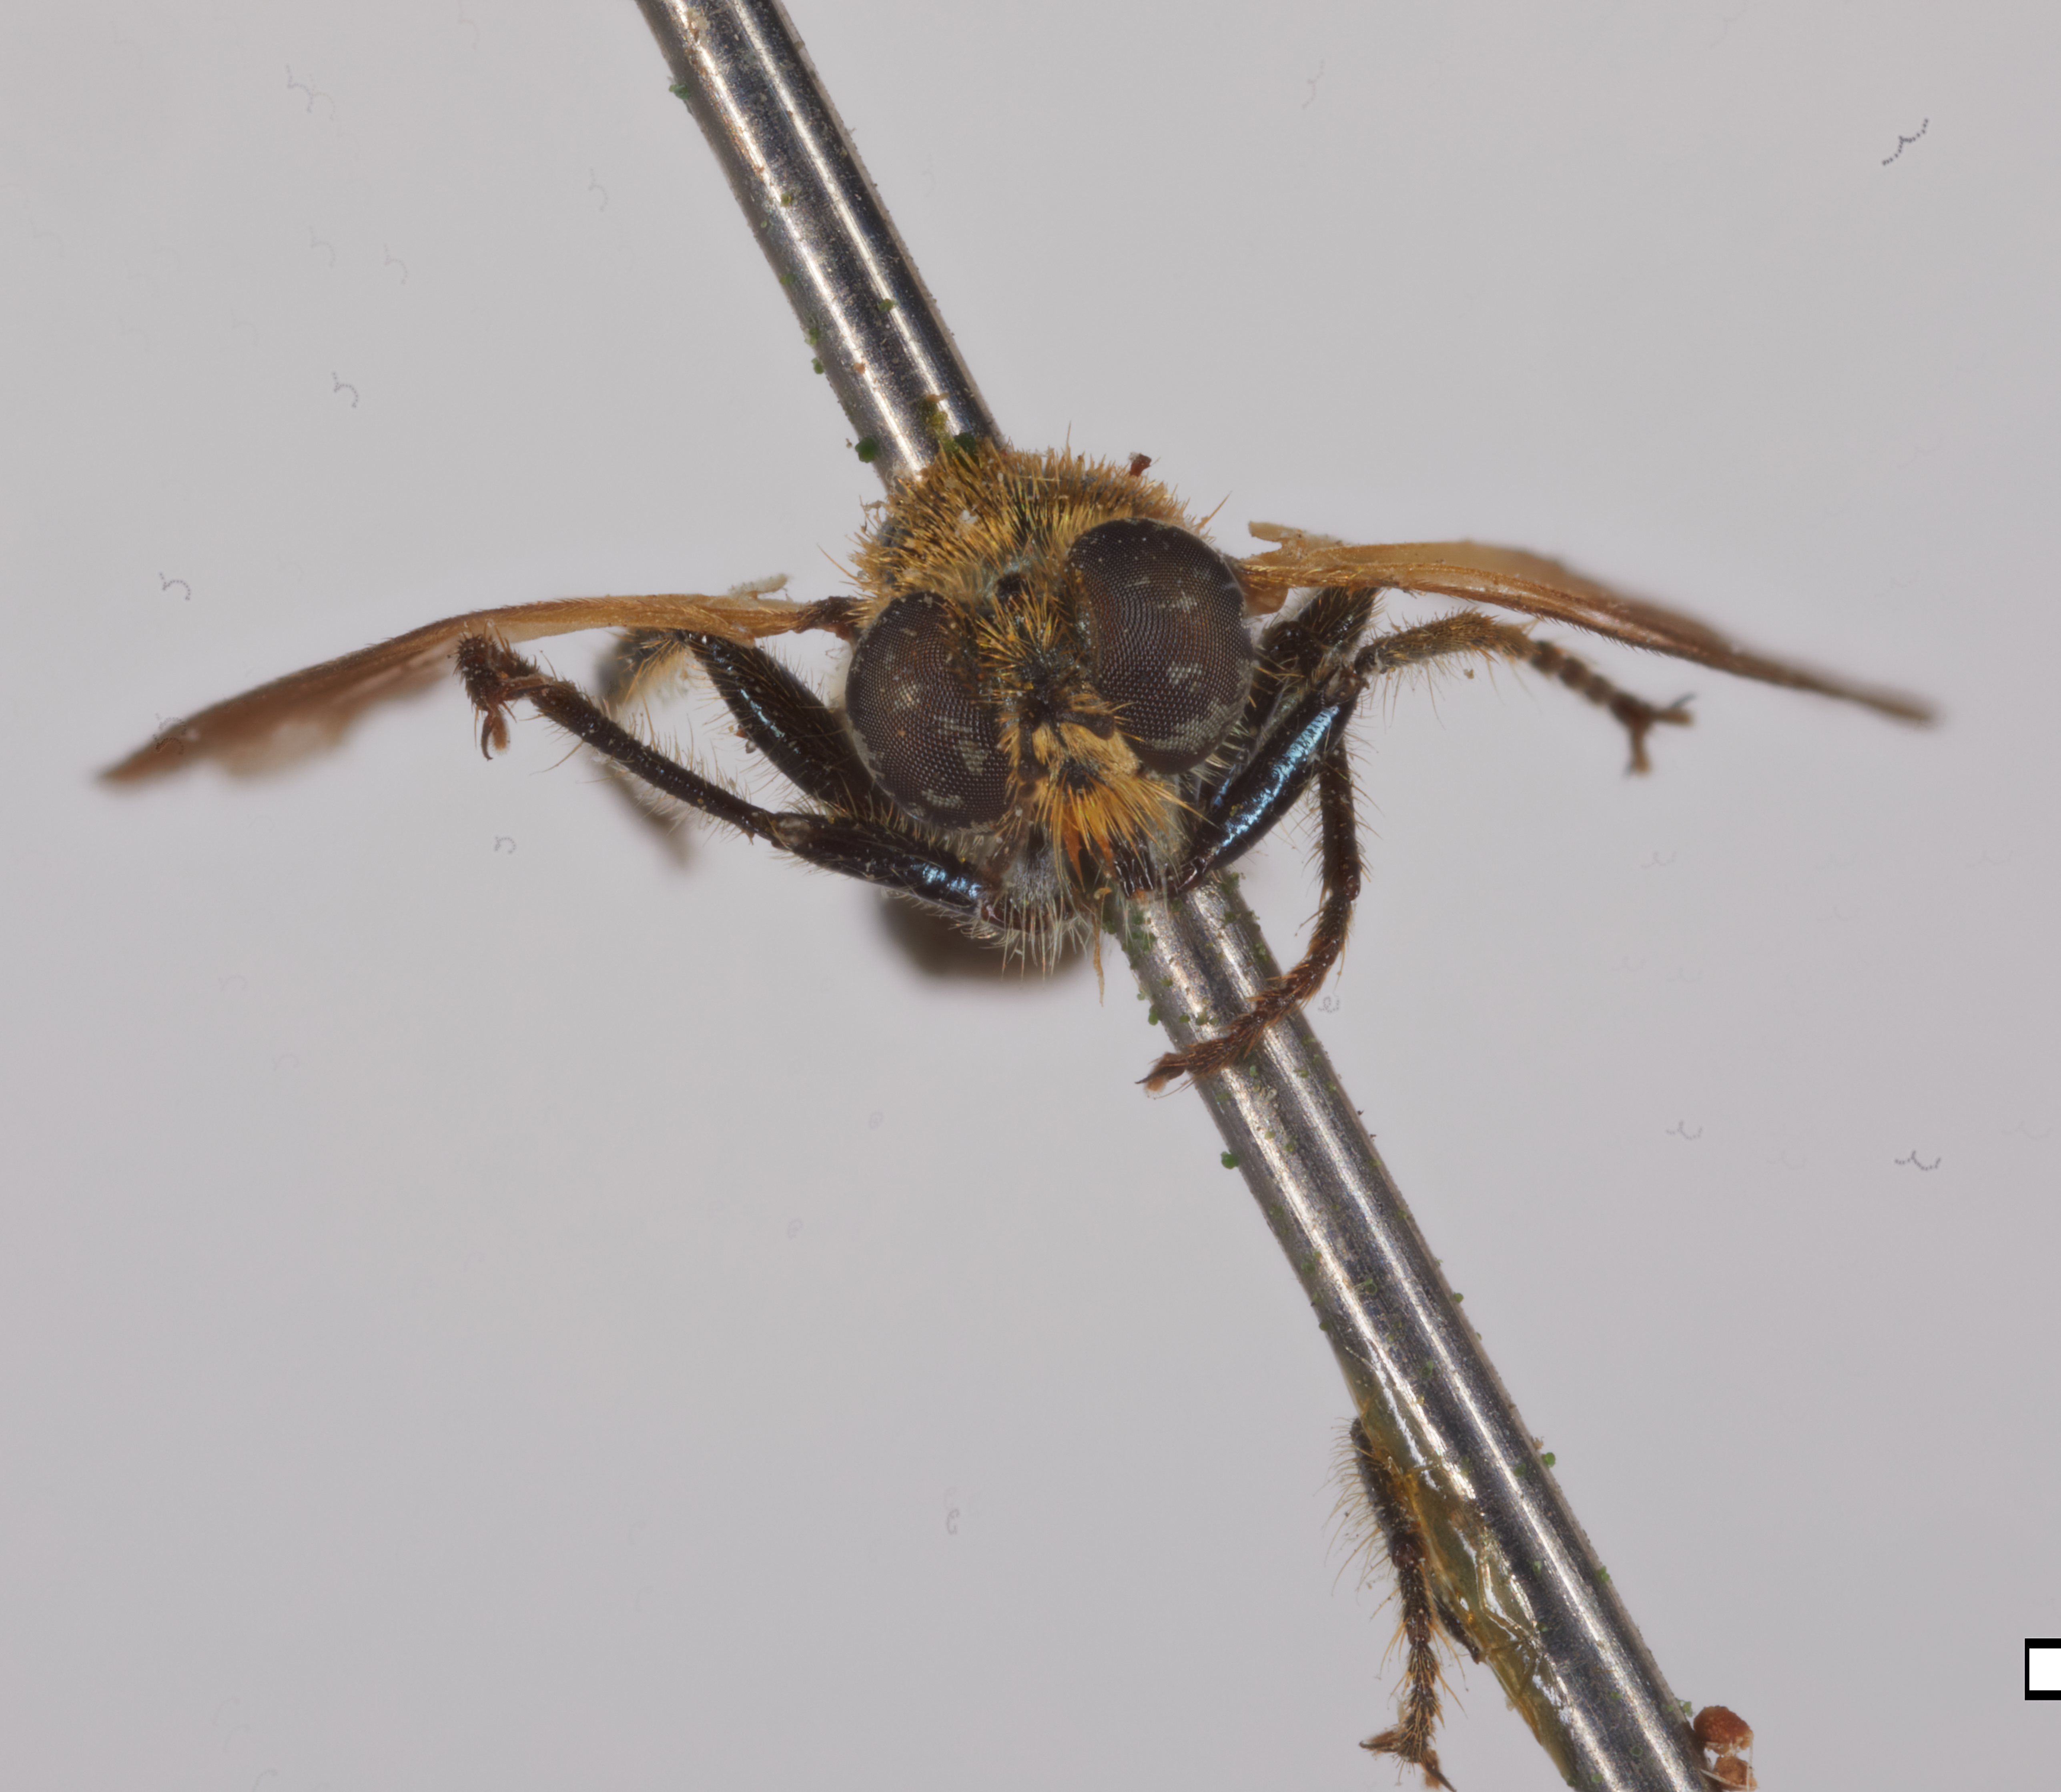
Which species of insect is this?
Dioctria parvula
